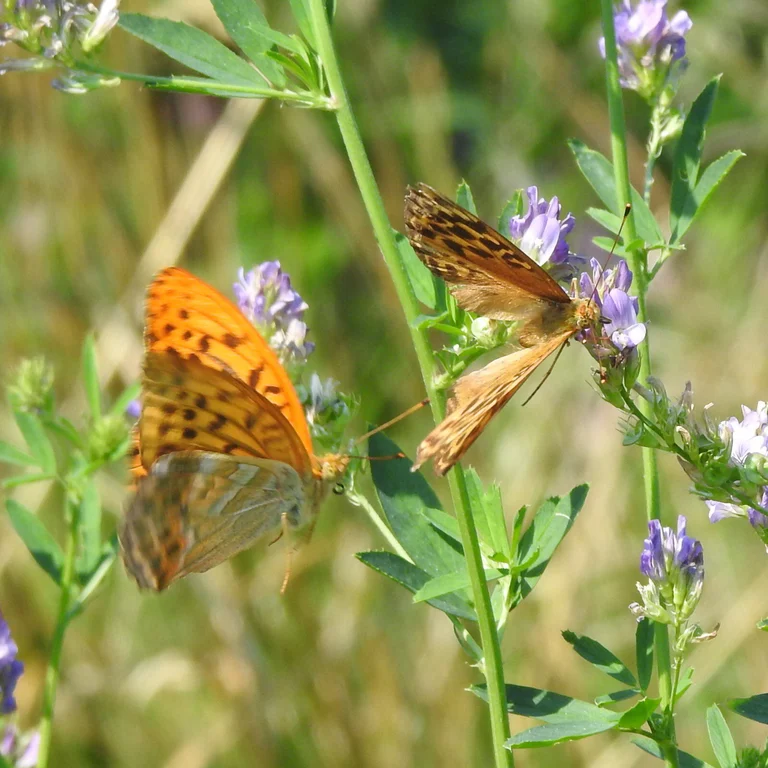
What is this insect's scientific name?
Argynnis paphia
